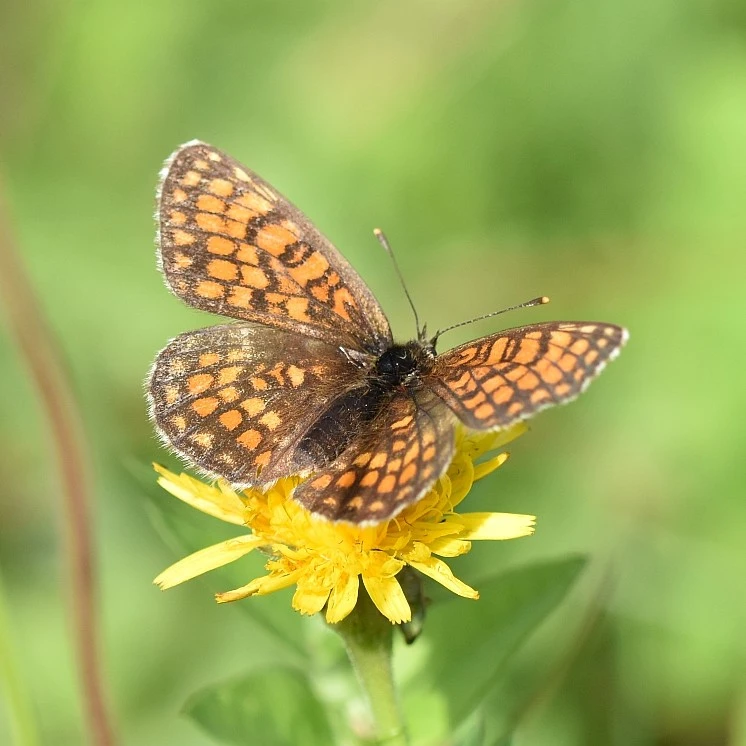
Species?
Melitaea athalia
